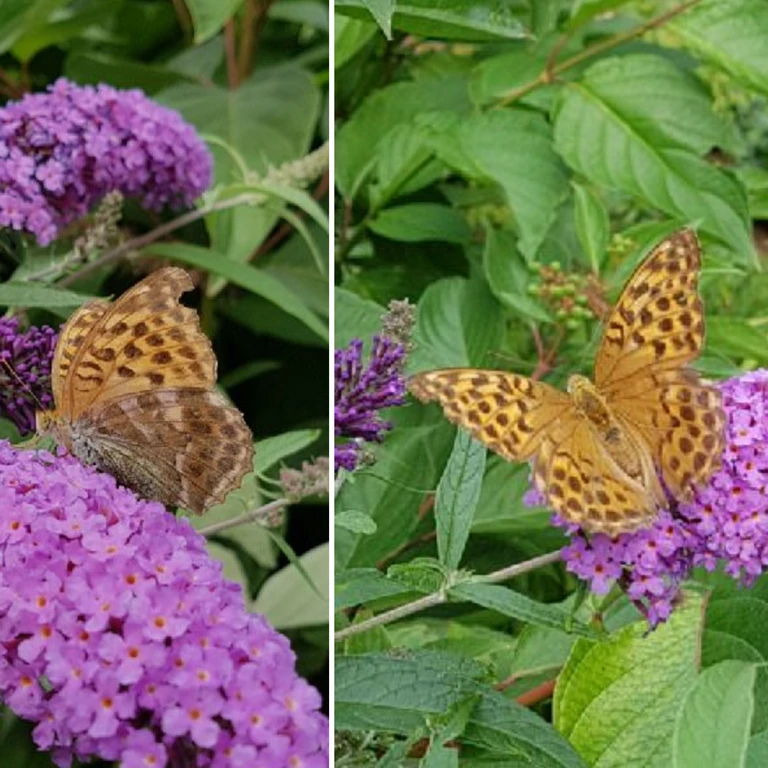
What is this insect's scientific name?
Argynnis paphia
